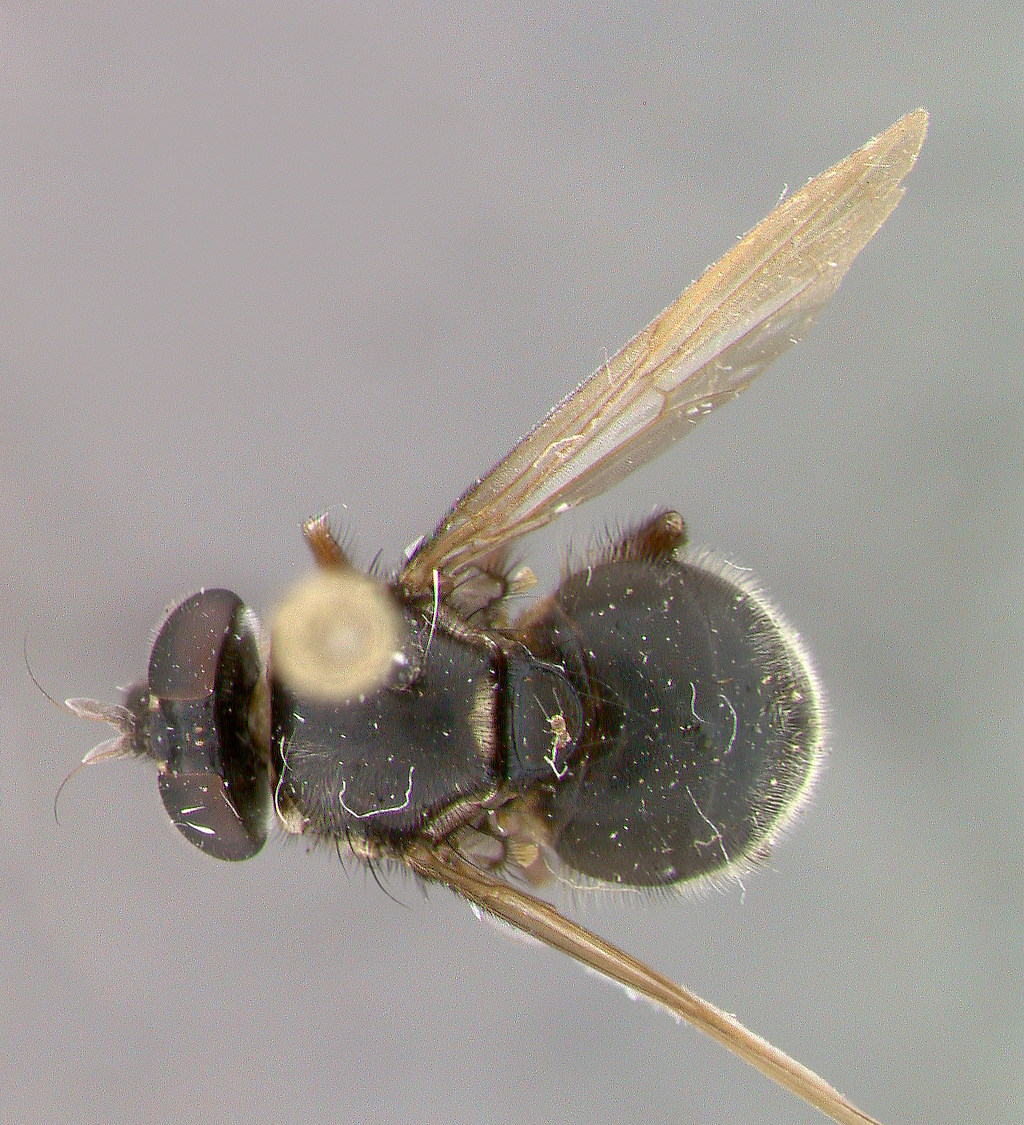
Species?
Graptomyza clarala
